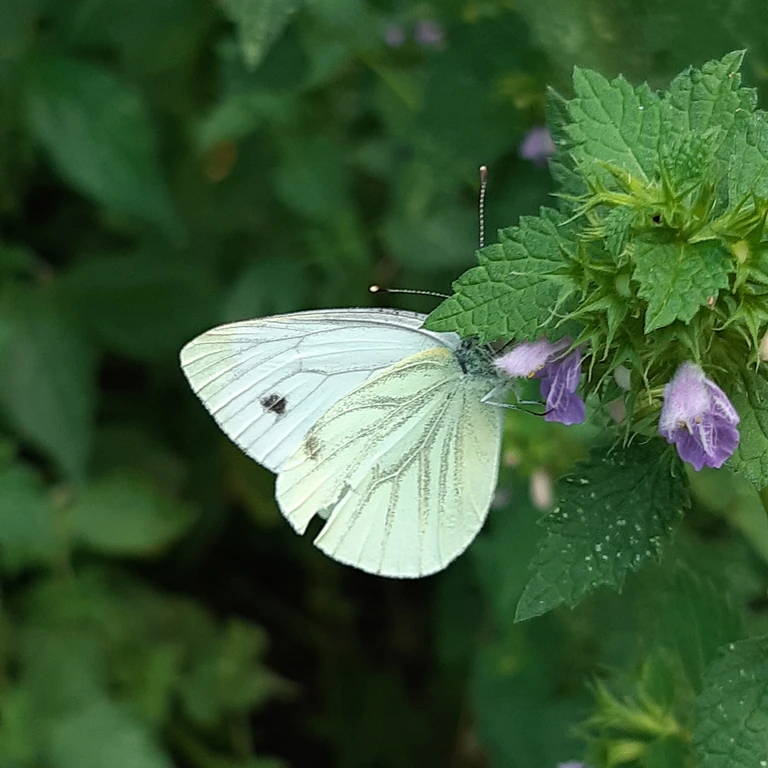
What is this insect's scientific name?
Pieris napi
